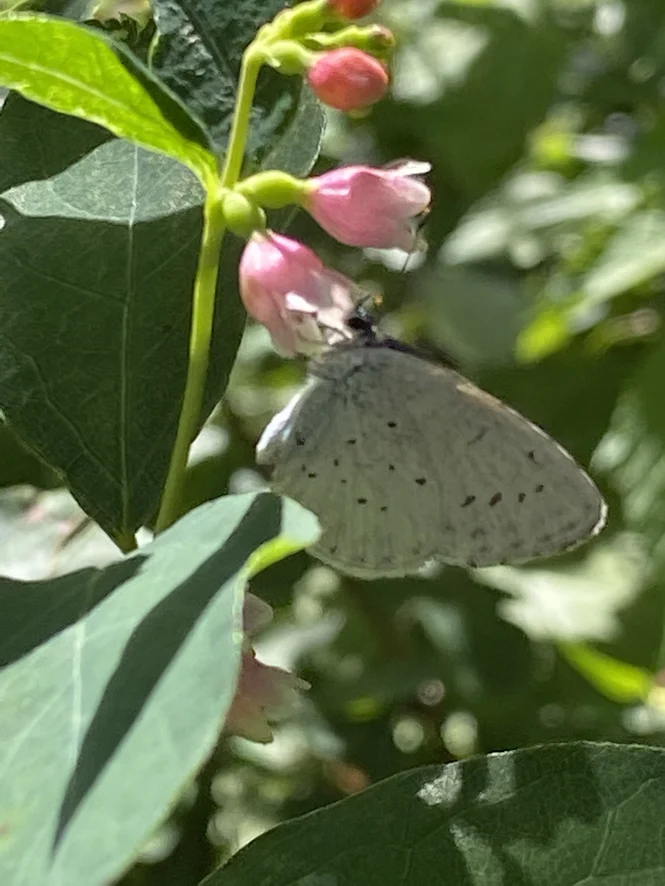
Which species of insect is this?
Celastrina argiolus
